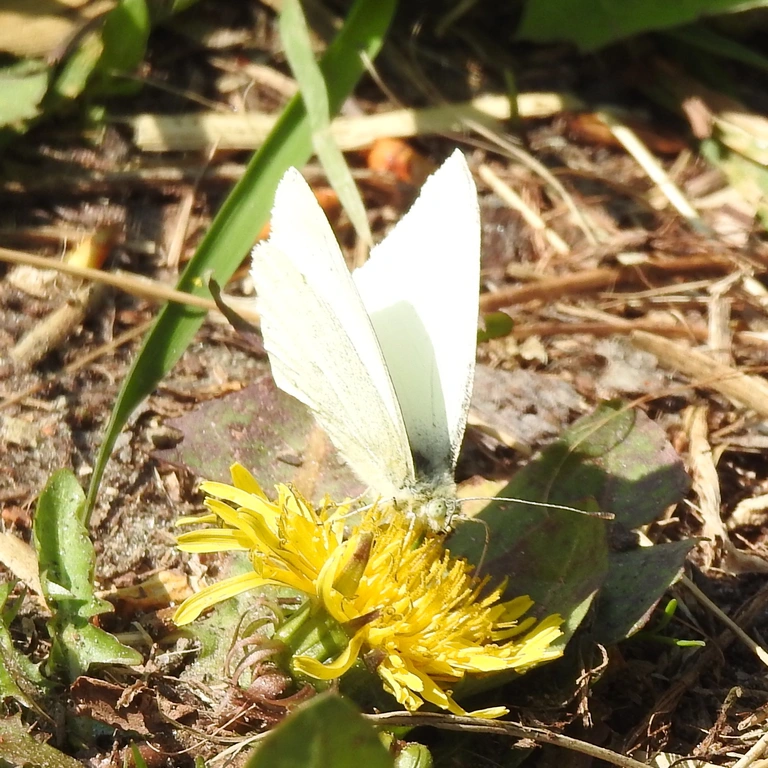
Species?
Pieris rapae
